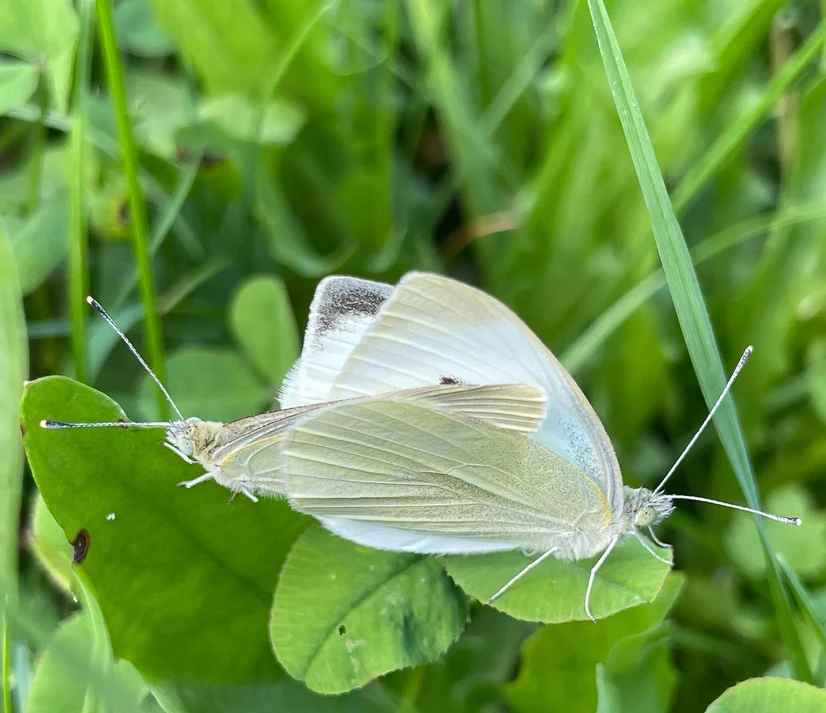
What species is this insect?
Pieris rapae
